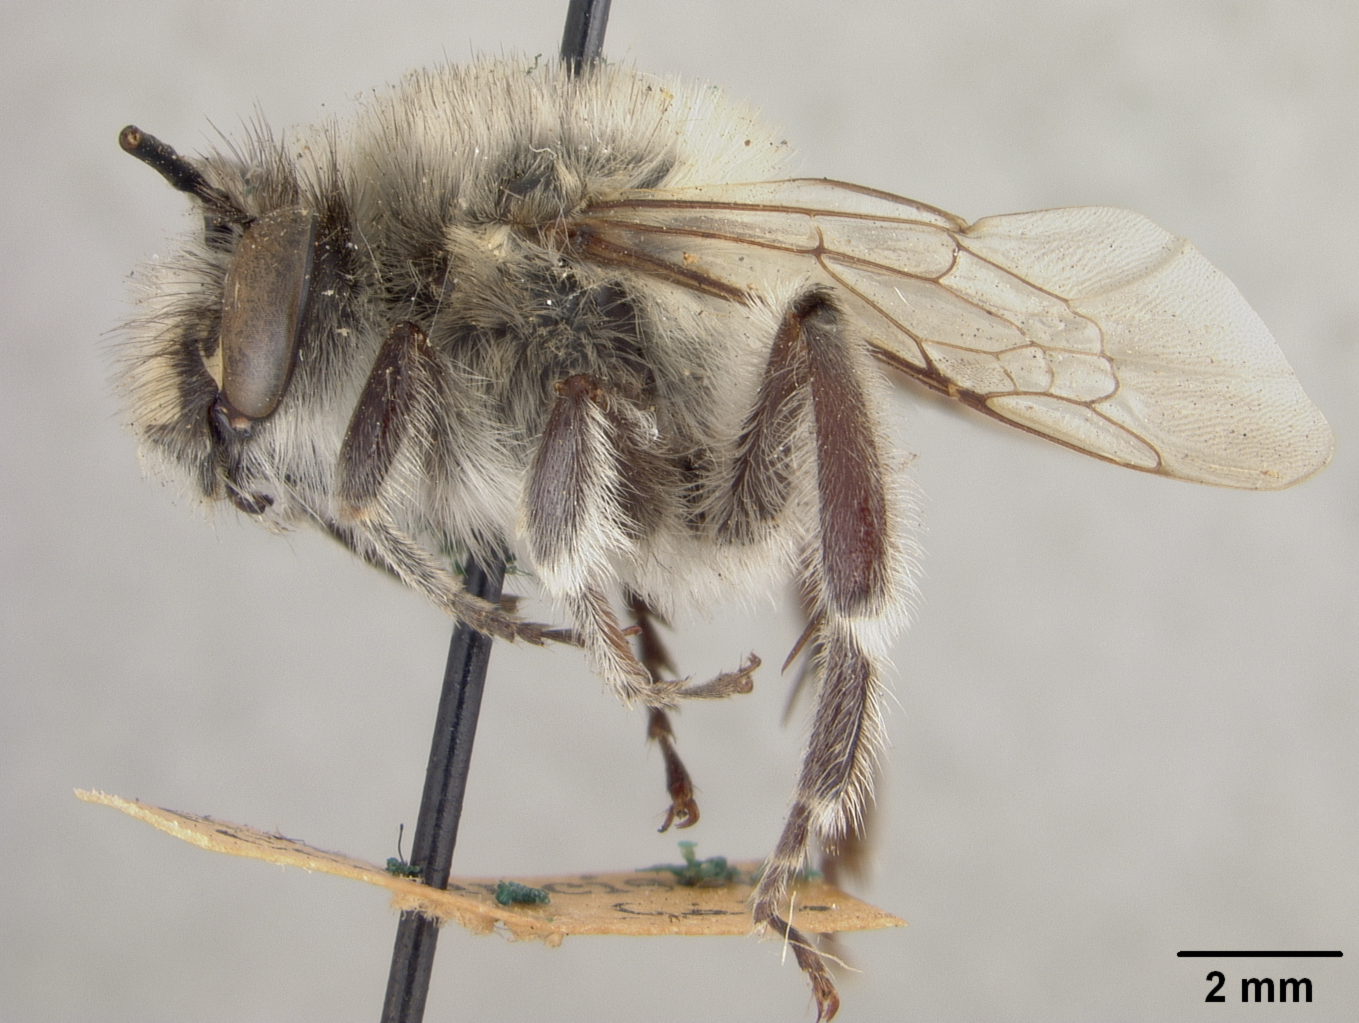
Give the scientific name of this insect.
Emphoropsis murihirta
